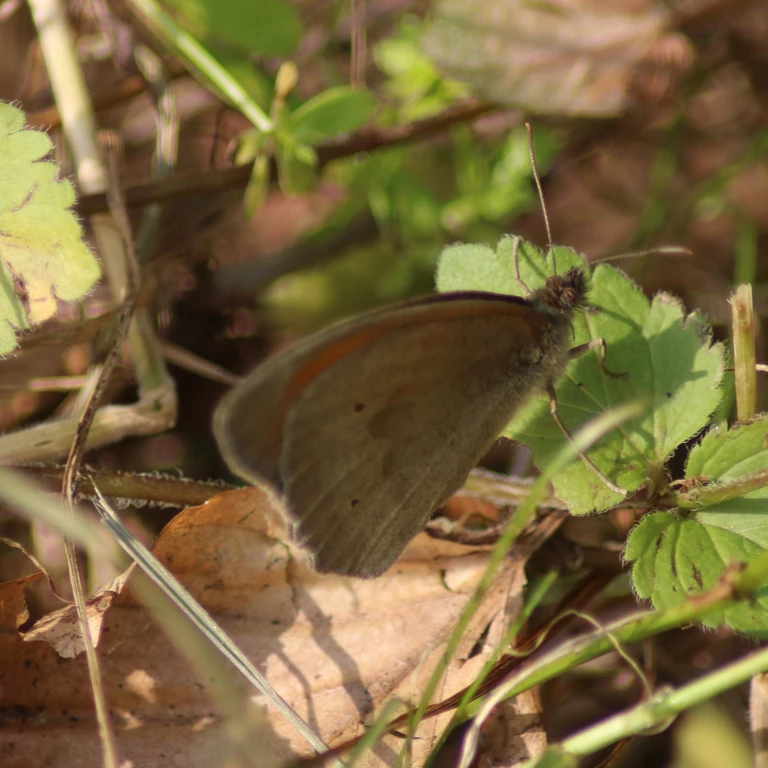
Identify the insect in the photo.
Maniola jurtina
